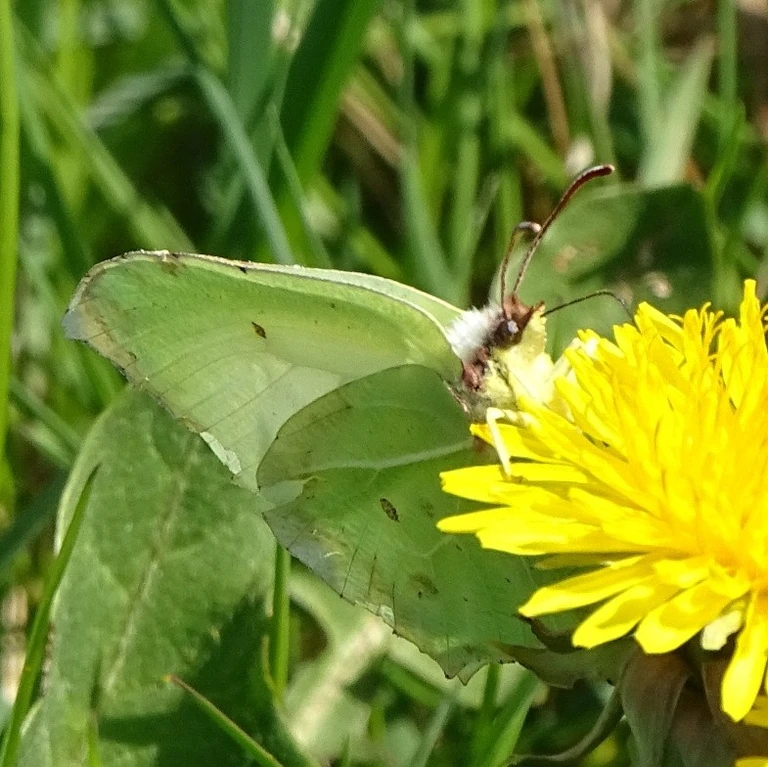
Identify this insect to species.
Gonepteryx rhamni
